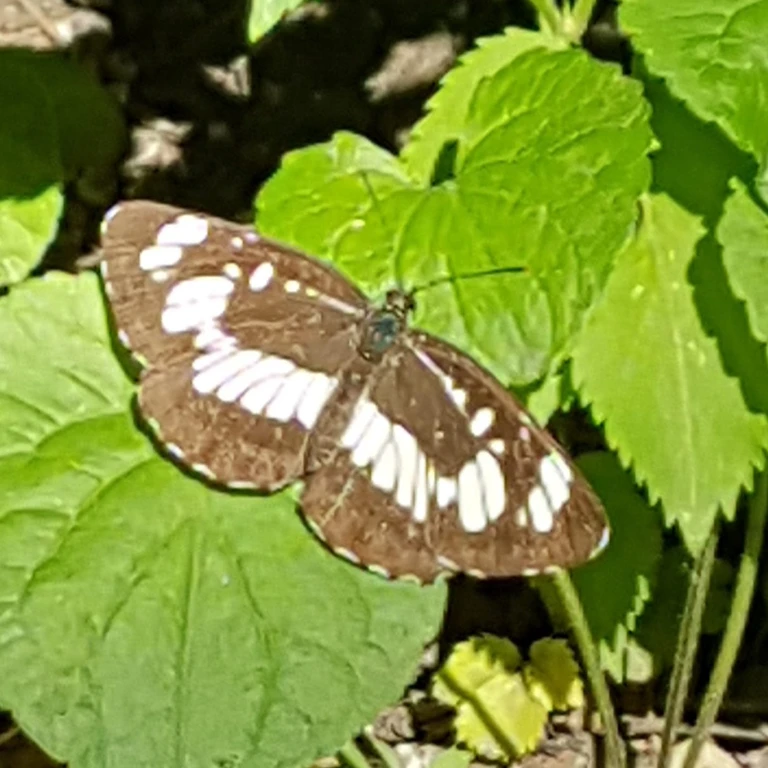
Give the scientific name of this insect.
Neptis rivularis
